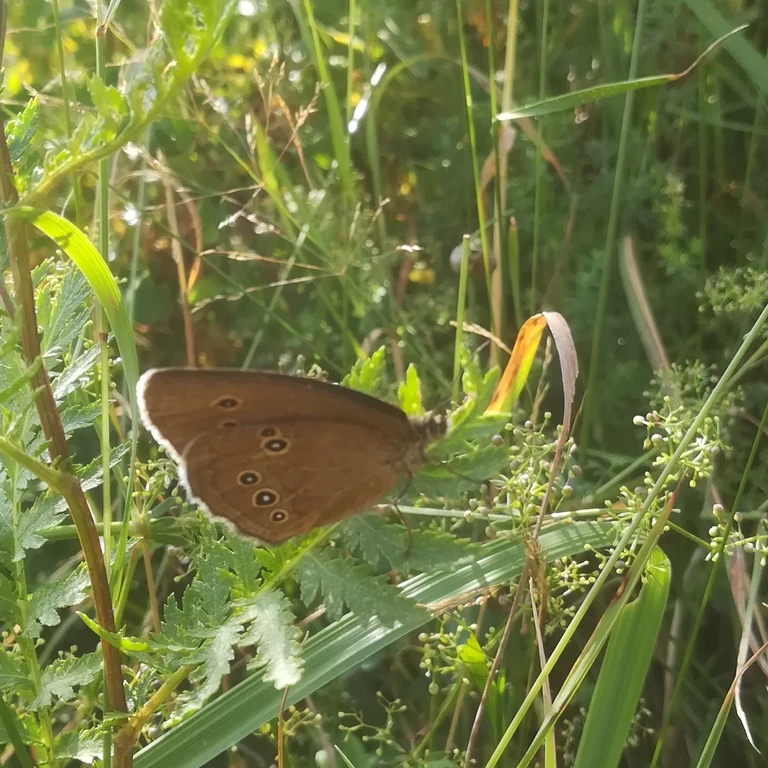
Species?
Aphantopus hyperantus
